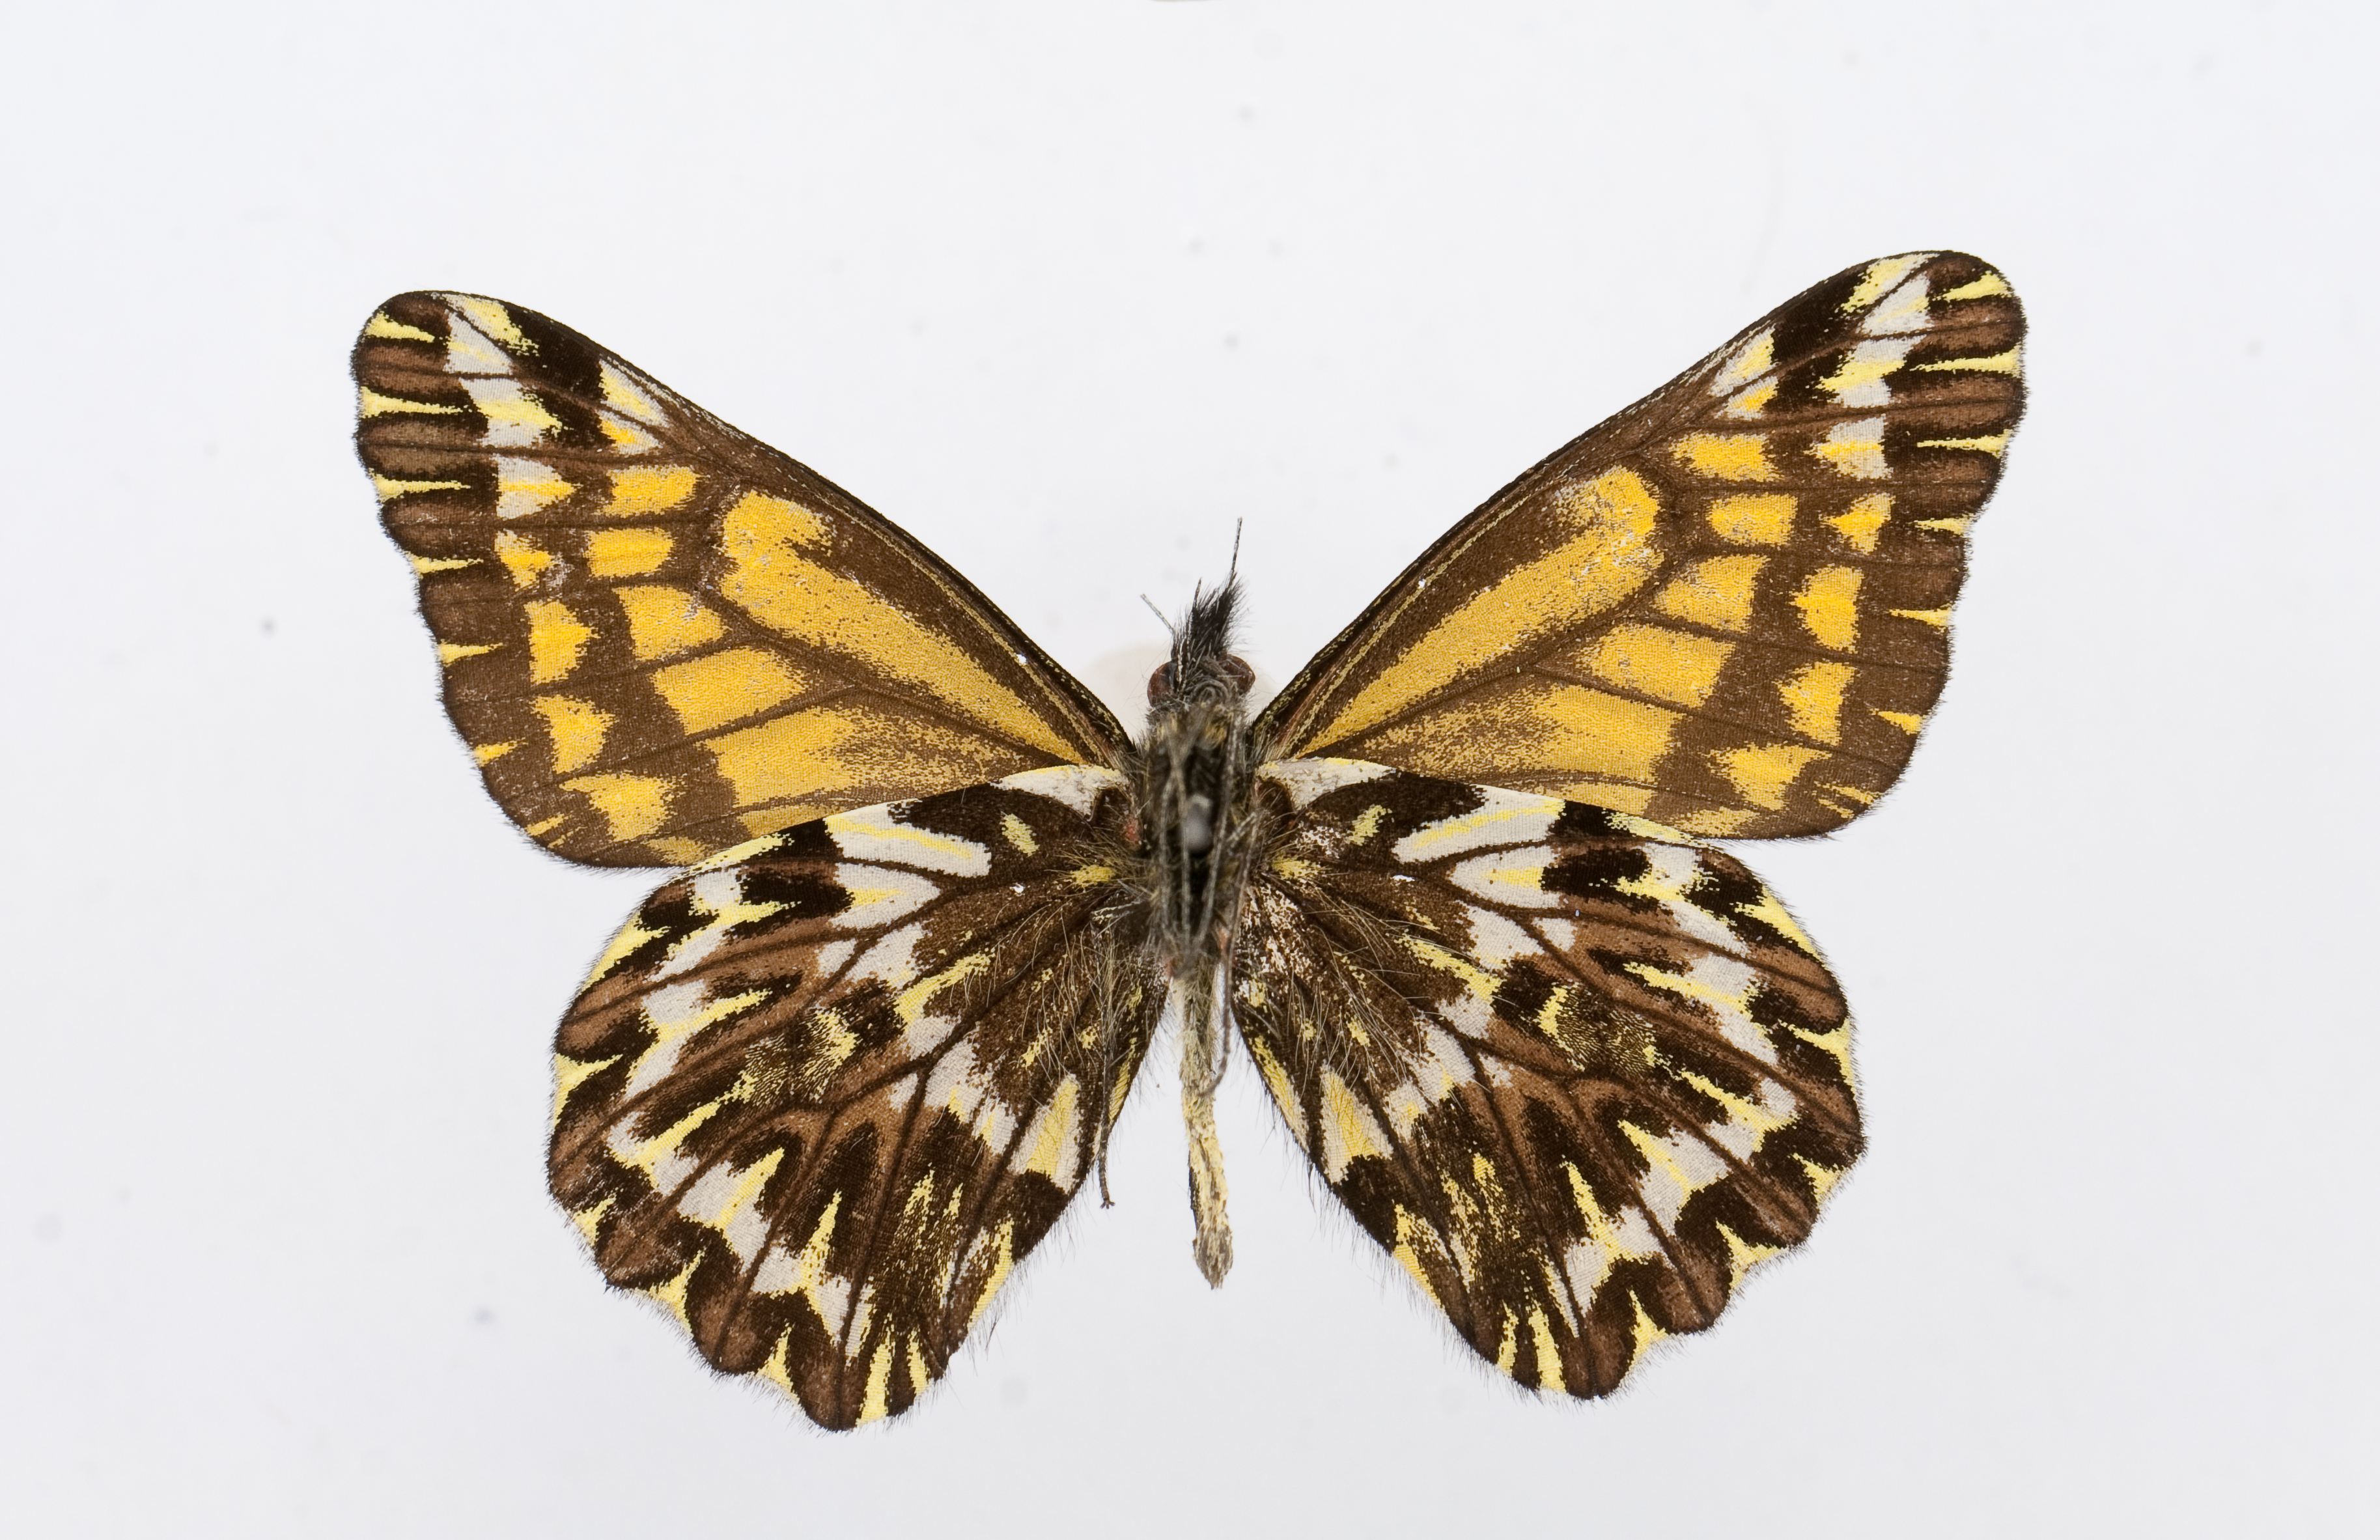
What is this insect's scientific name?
Catasticta rileya
